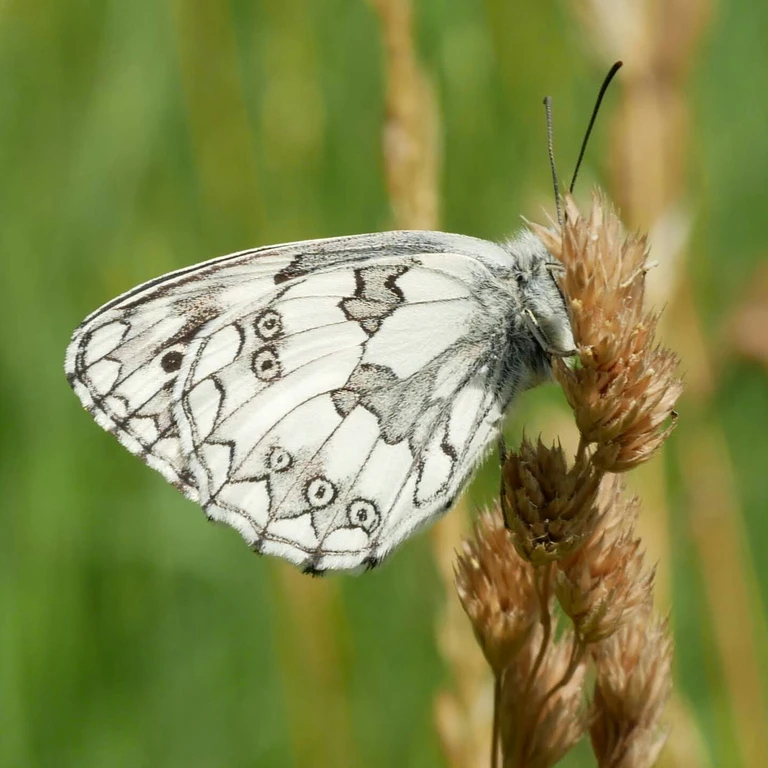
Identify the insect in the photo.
Melanargia galathea
